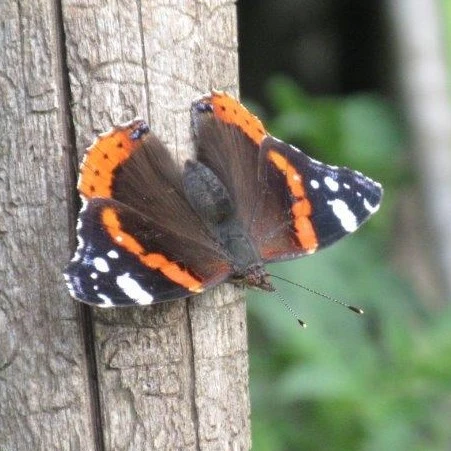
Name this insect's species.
Vanessa atalanta
